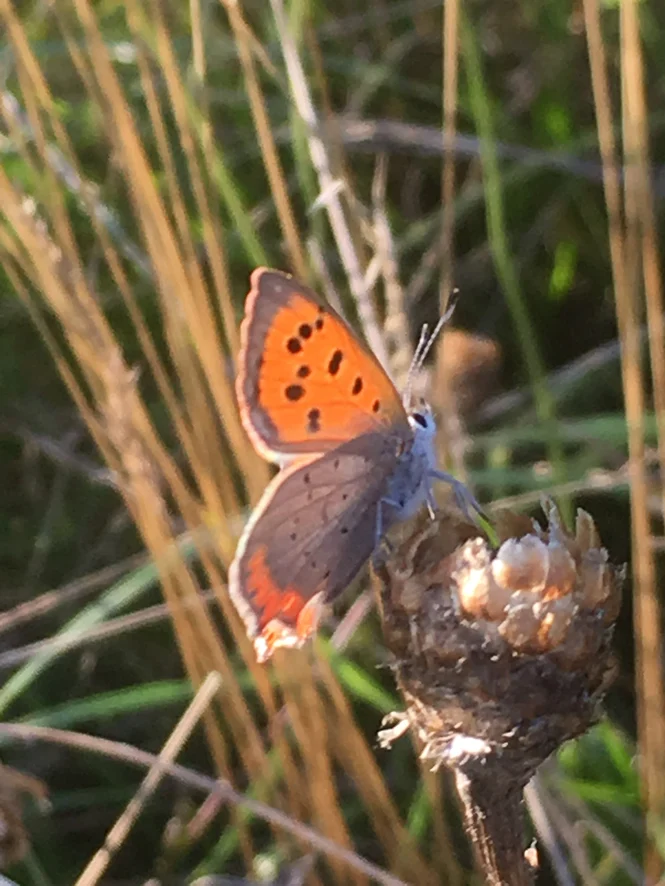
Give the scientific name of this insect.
Lycaena phlaeas
